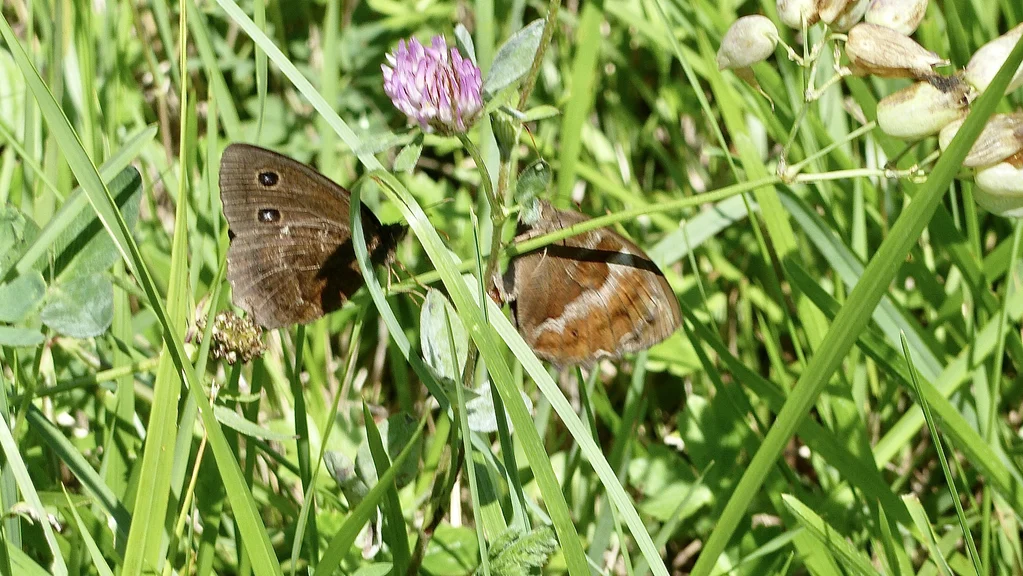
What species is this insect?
Minois dryas
